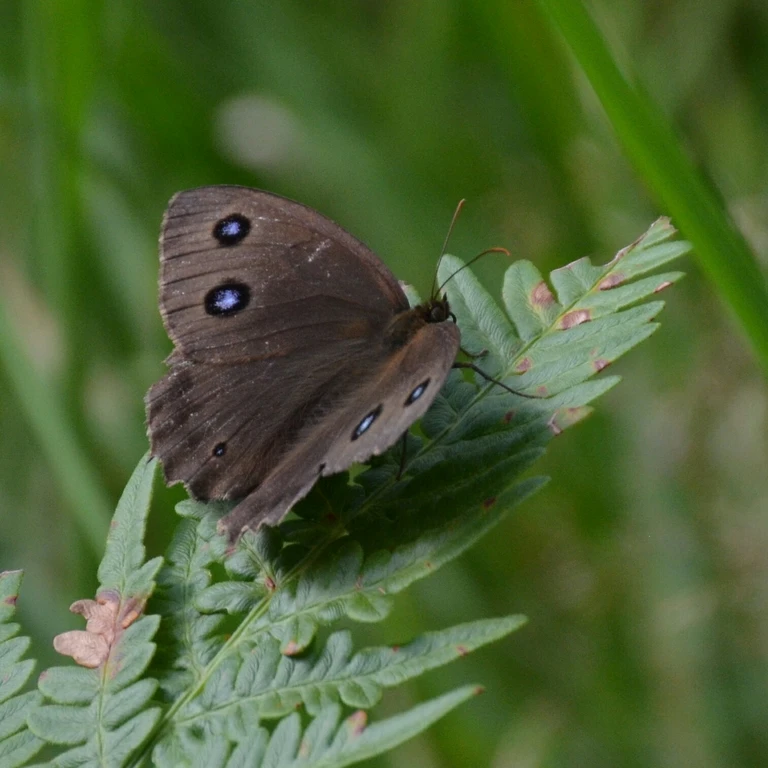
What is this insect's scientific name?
Minois dryas
